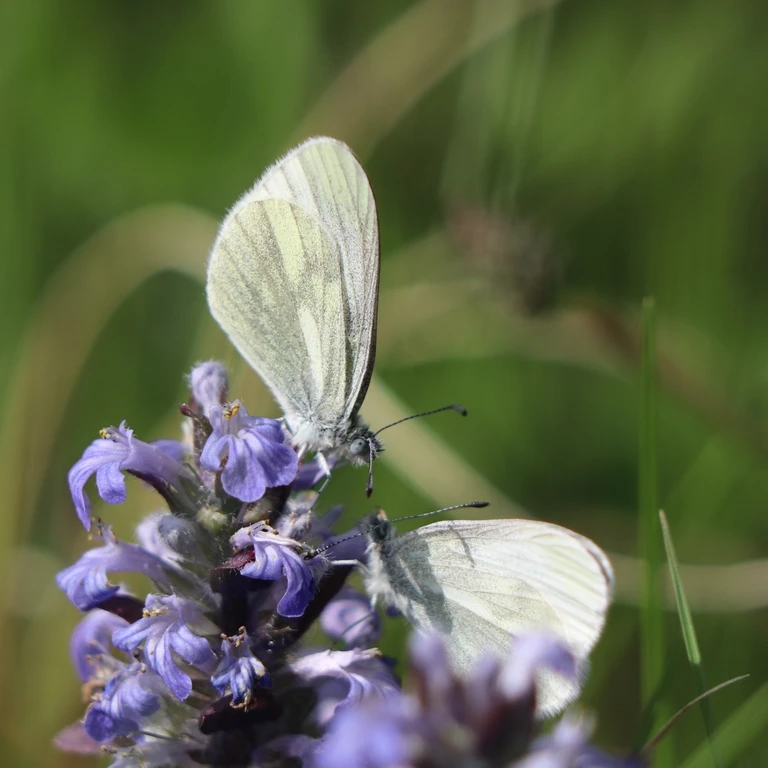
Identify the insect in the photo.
Leptidea sinapis/juvernica
